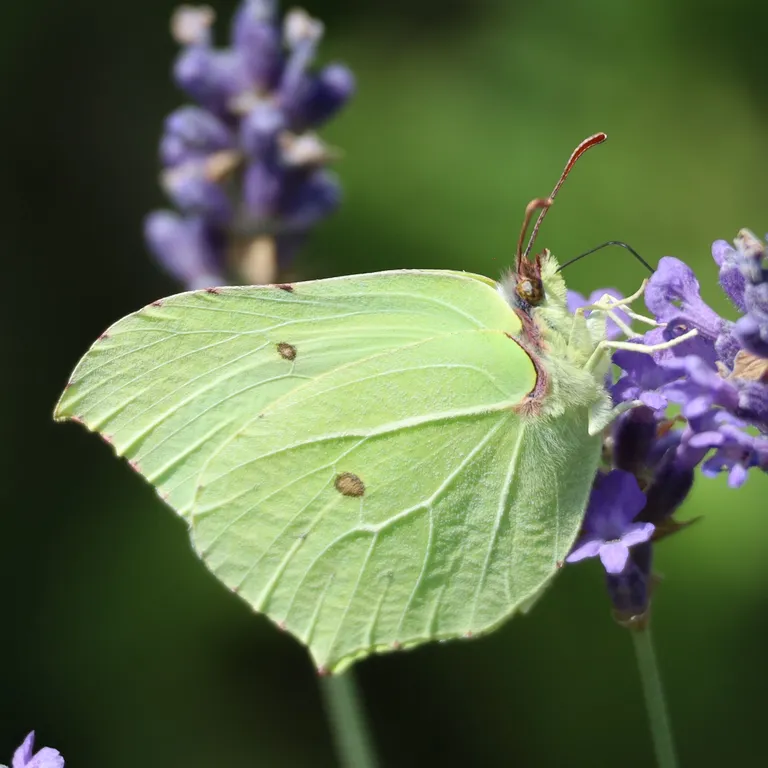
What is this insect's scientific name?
Gonepteryx rhamni
